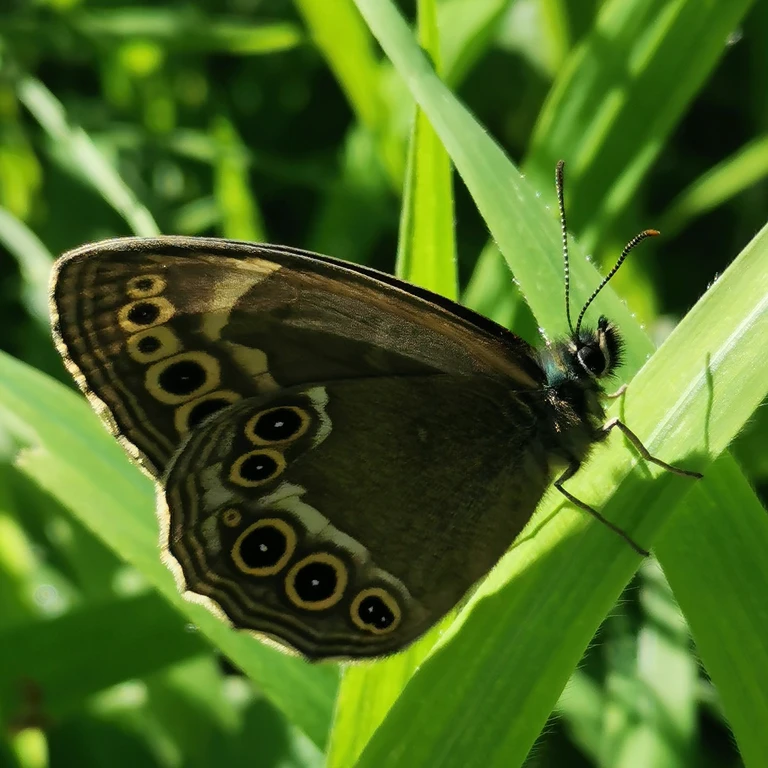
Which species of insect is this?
Lopinga achine (also Pararge achine)
